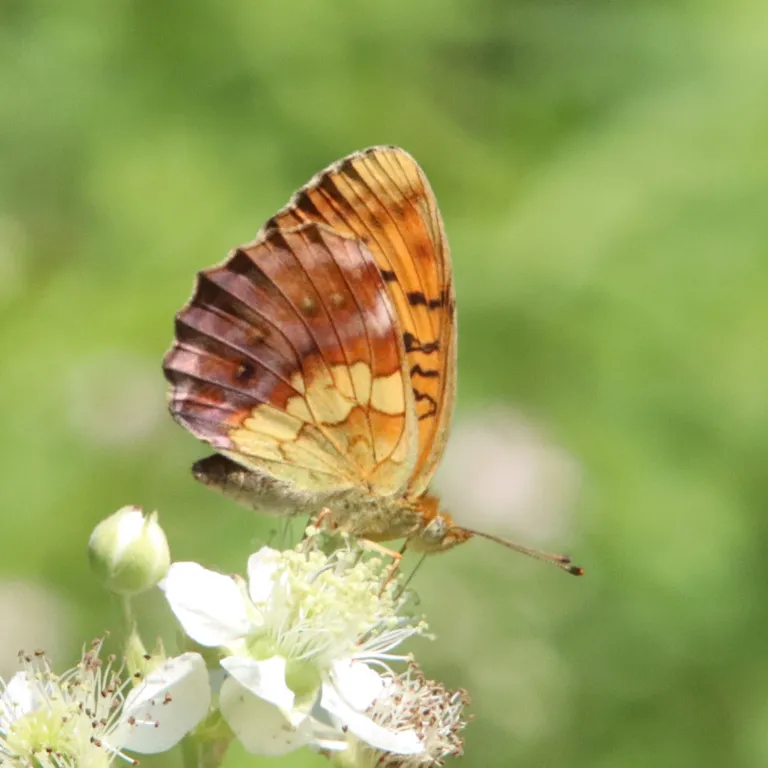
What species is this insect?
Brenthis daphne
